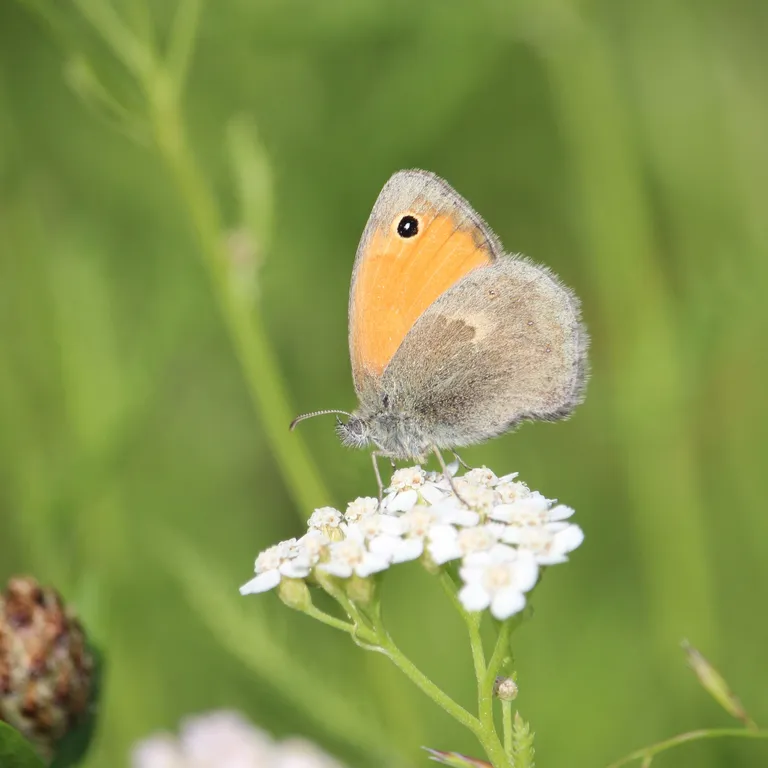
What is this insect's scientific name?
Coenonympha pamphilus
